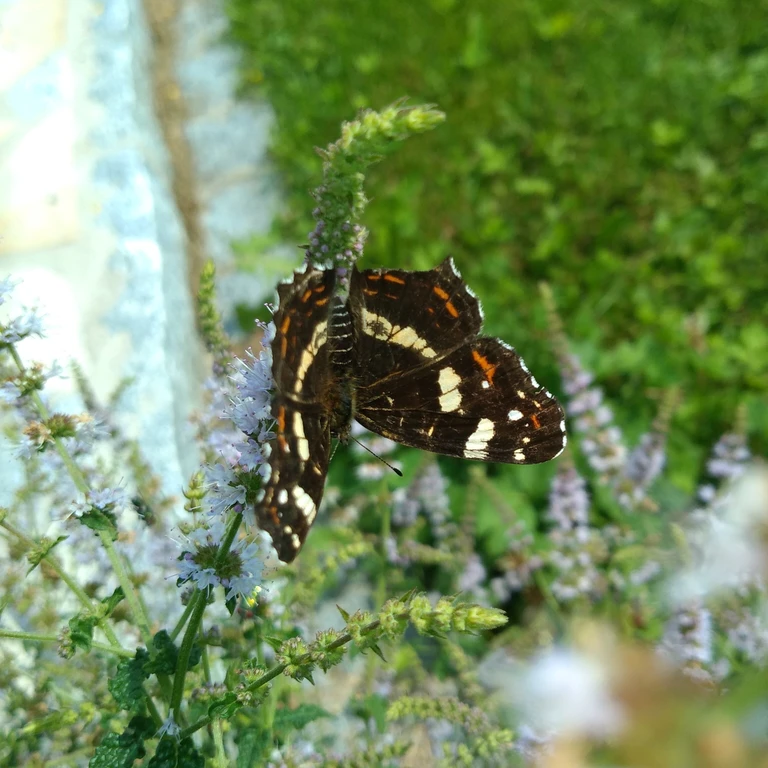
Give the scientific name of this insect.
Araschnia levana
